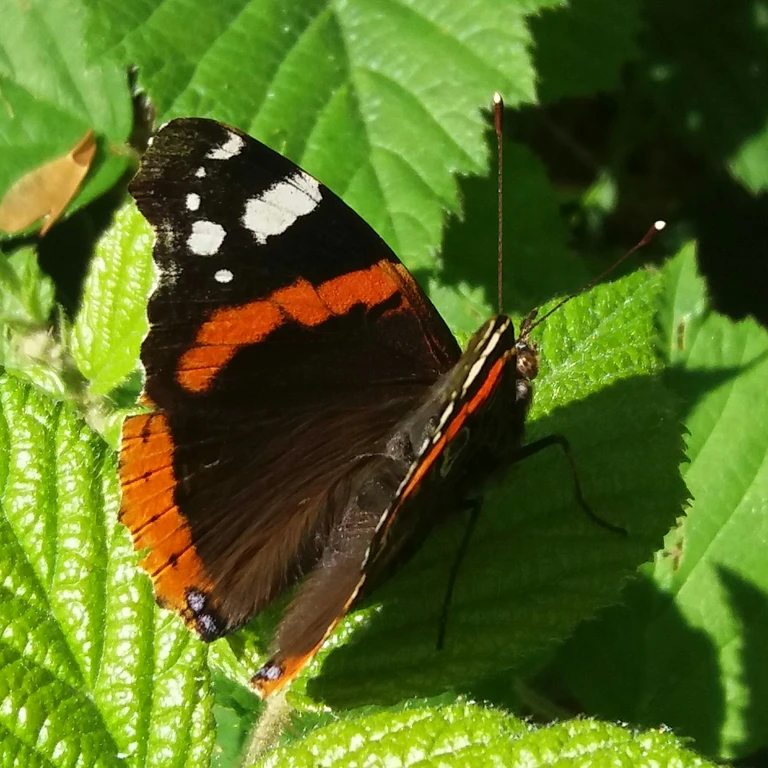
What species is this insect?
Vanessa atalanta
